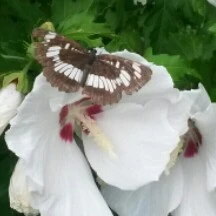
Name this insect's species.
Neptis rivularis
